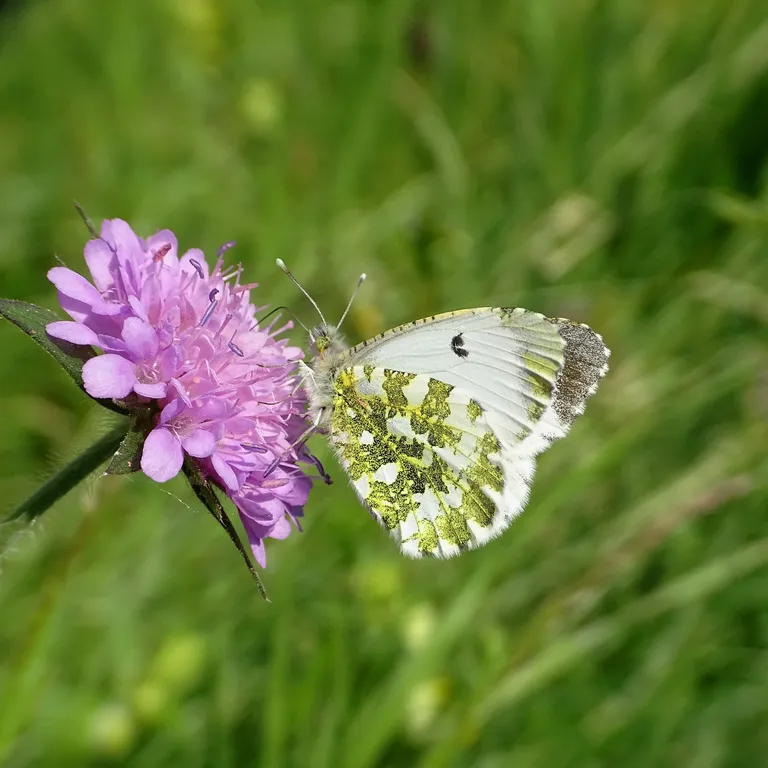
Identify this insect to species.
Anthocharis cardamines
